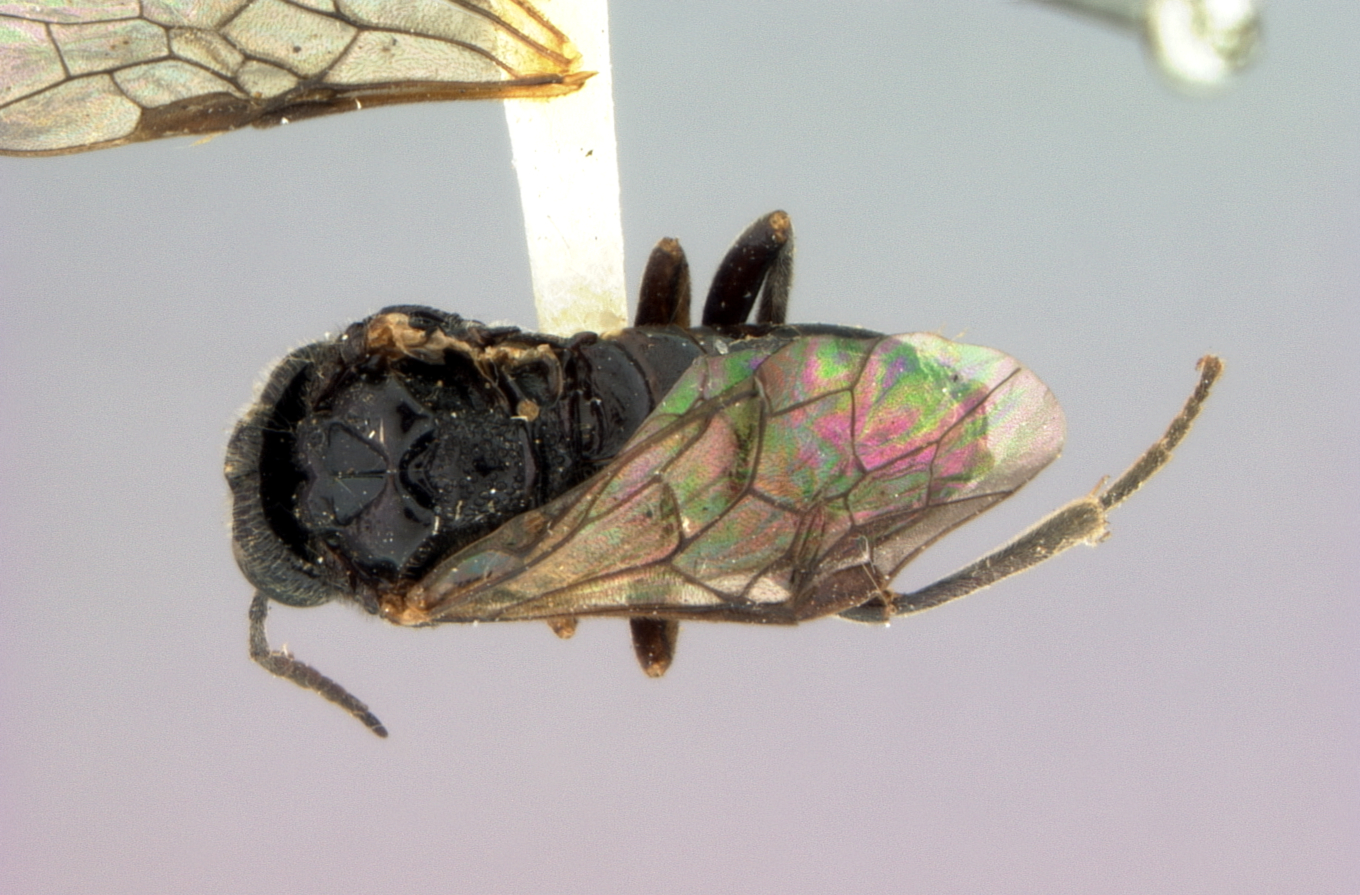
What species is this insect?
Eriocampa mitsukurii
